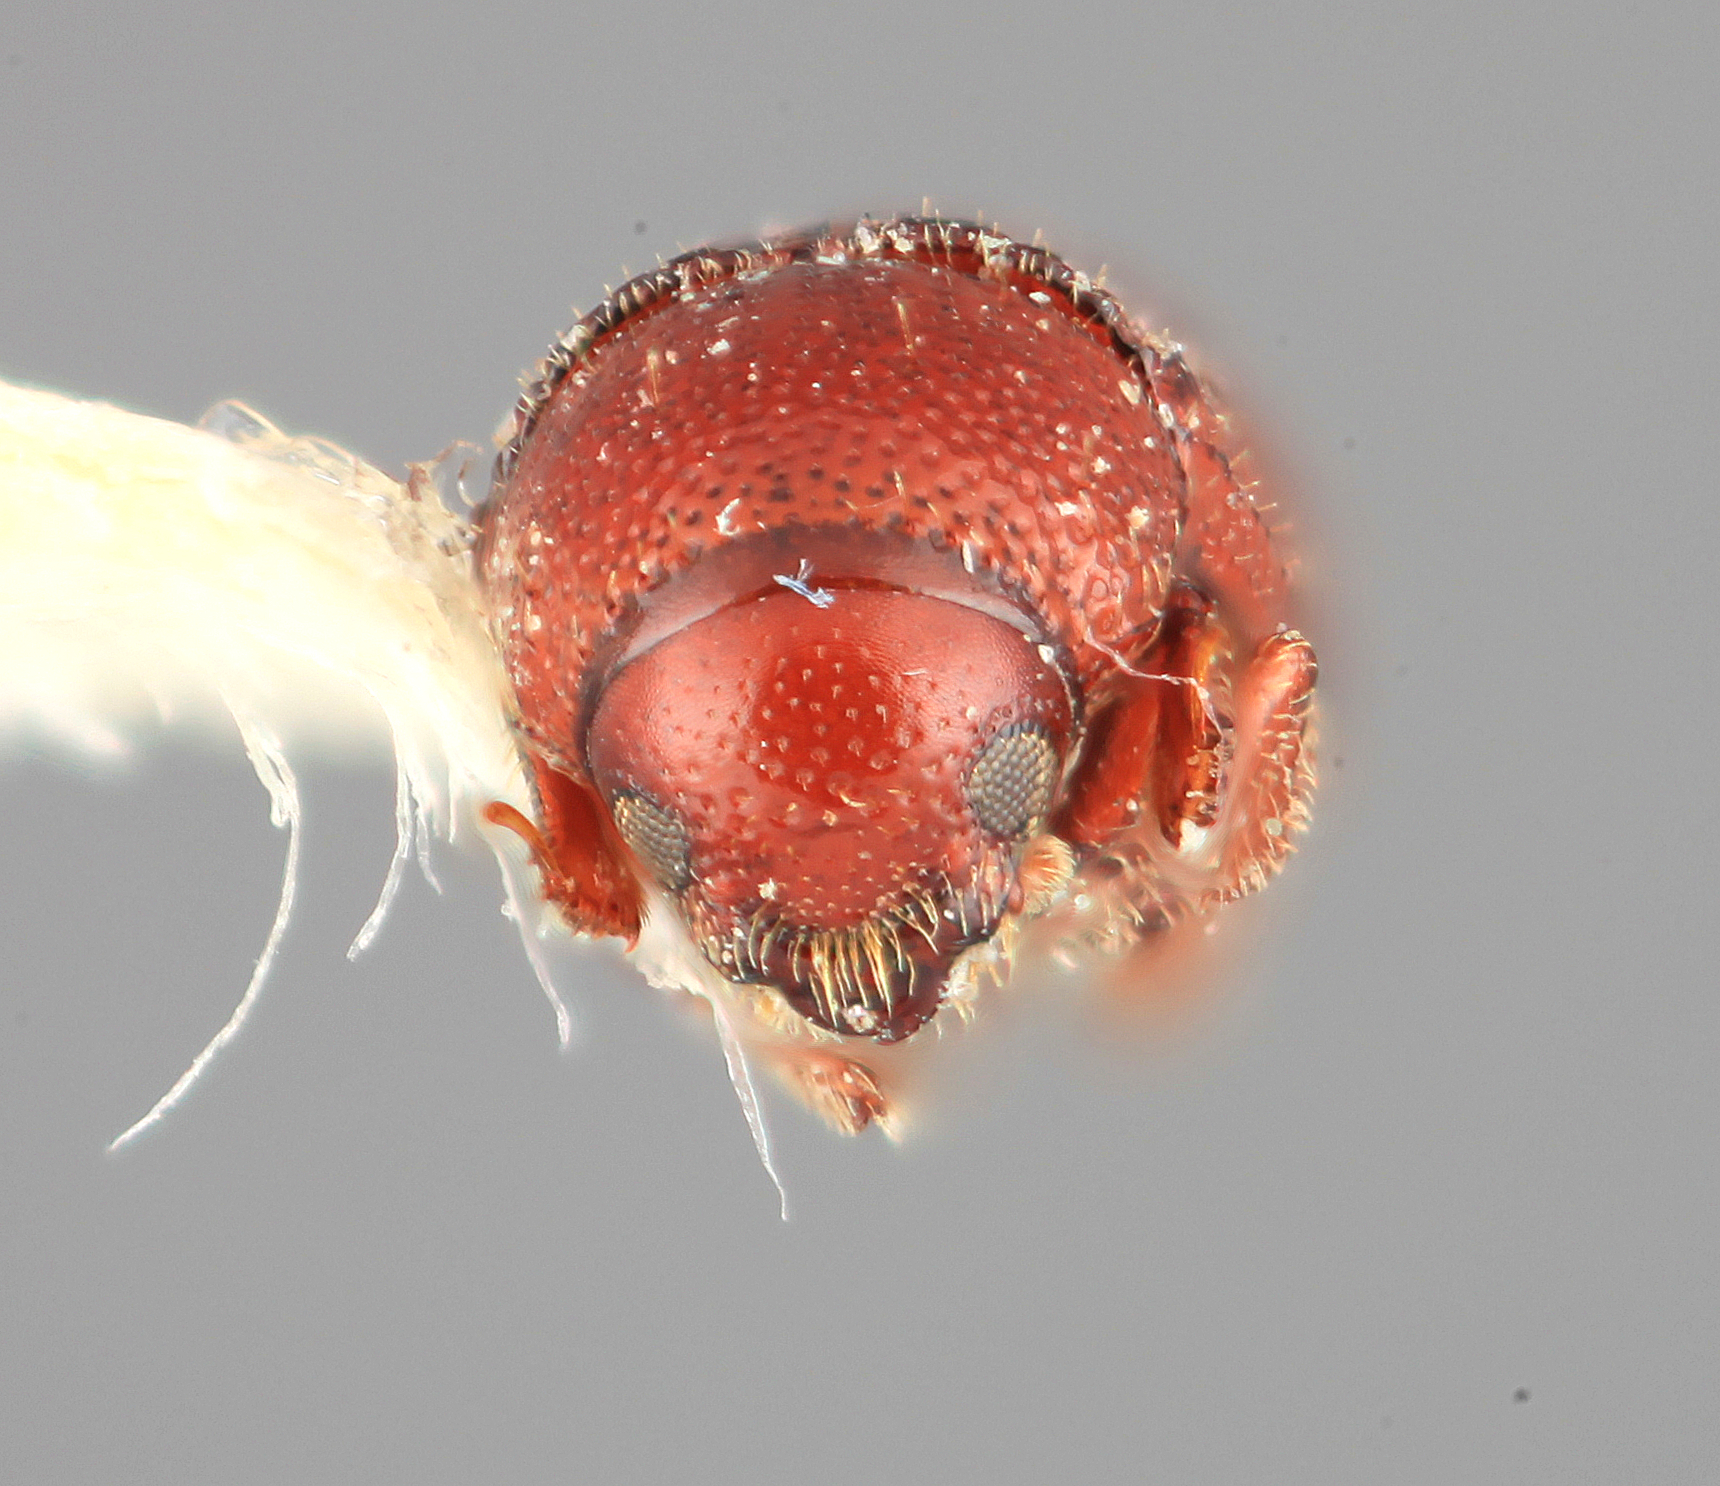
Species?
Hoplitophthorus sentus
